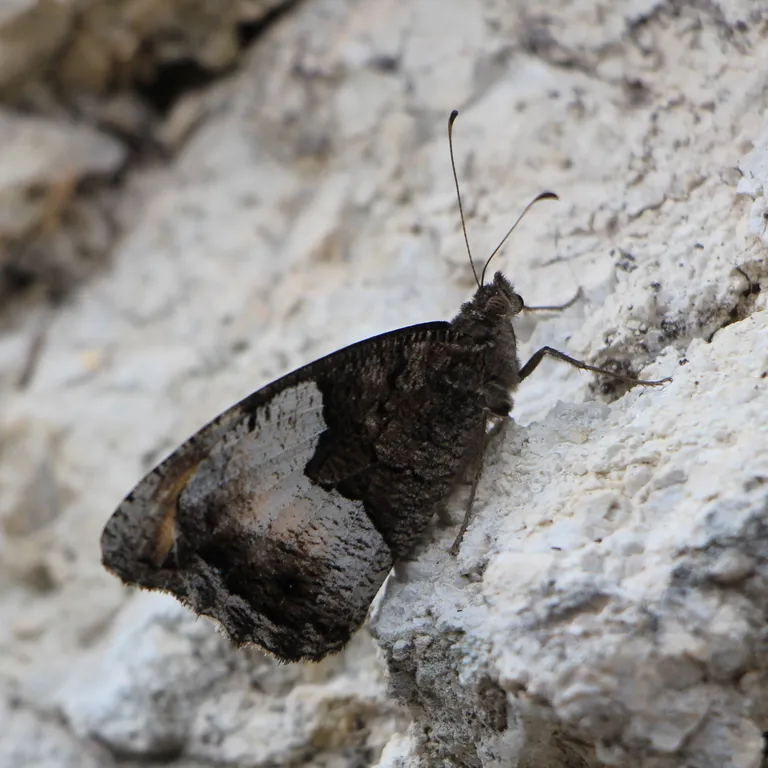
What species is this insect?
Hipparchia alcyone
